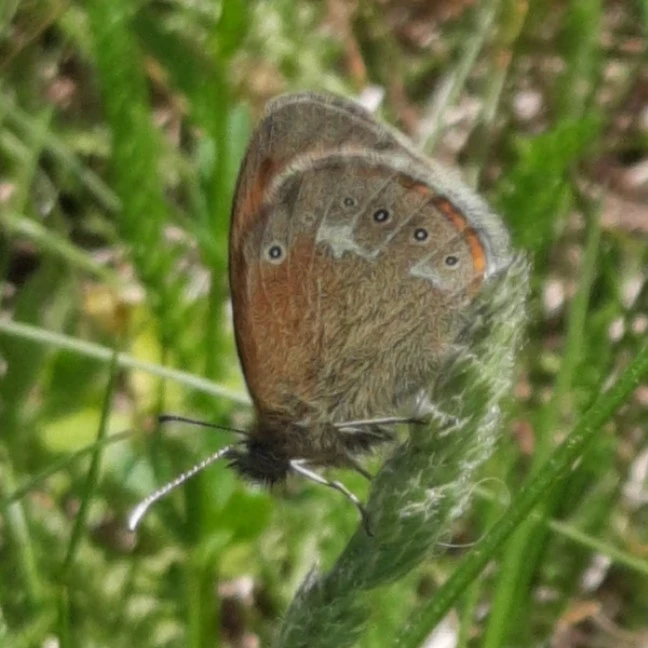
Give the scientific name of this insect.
Coenonympha glycerion (also Coenonympha iphis)
